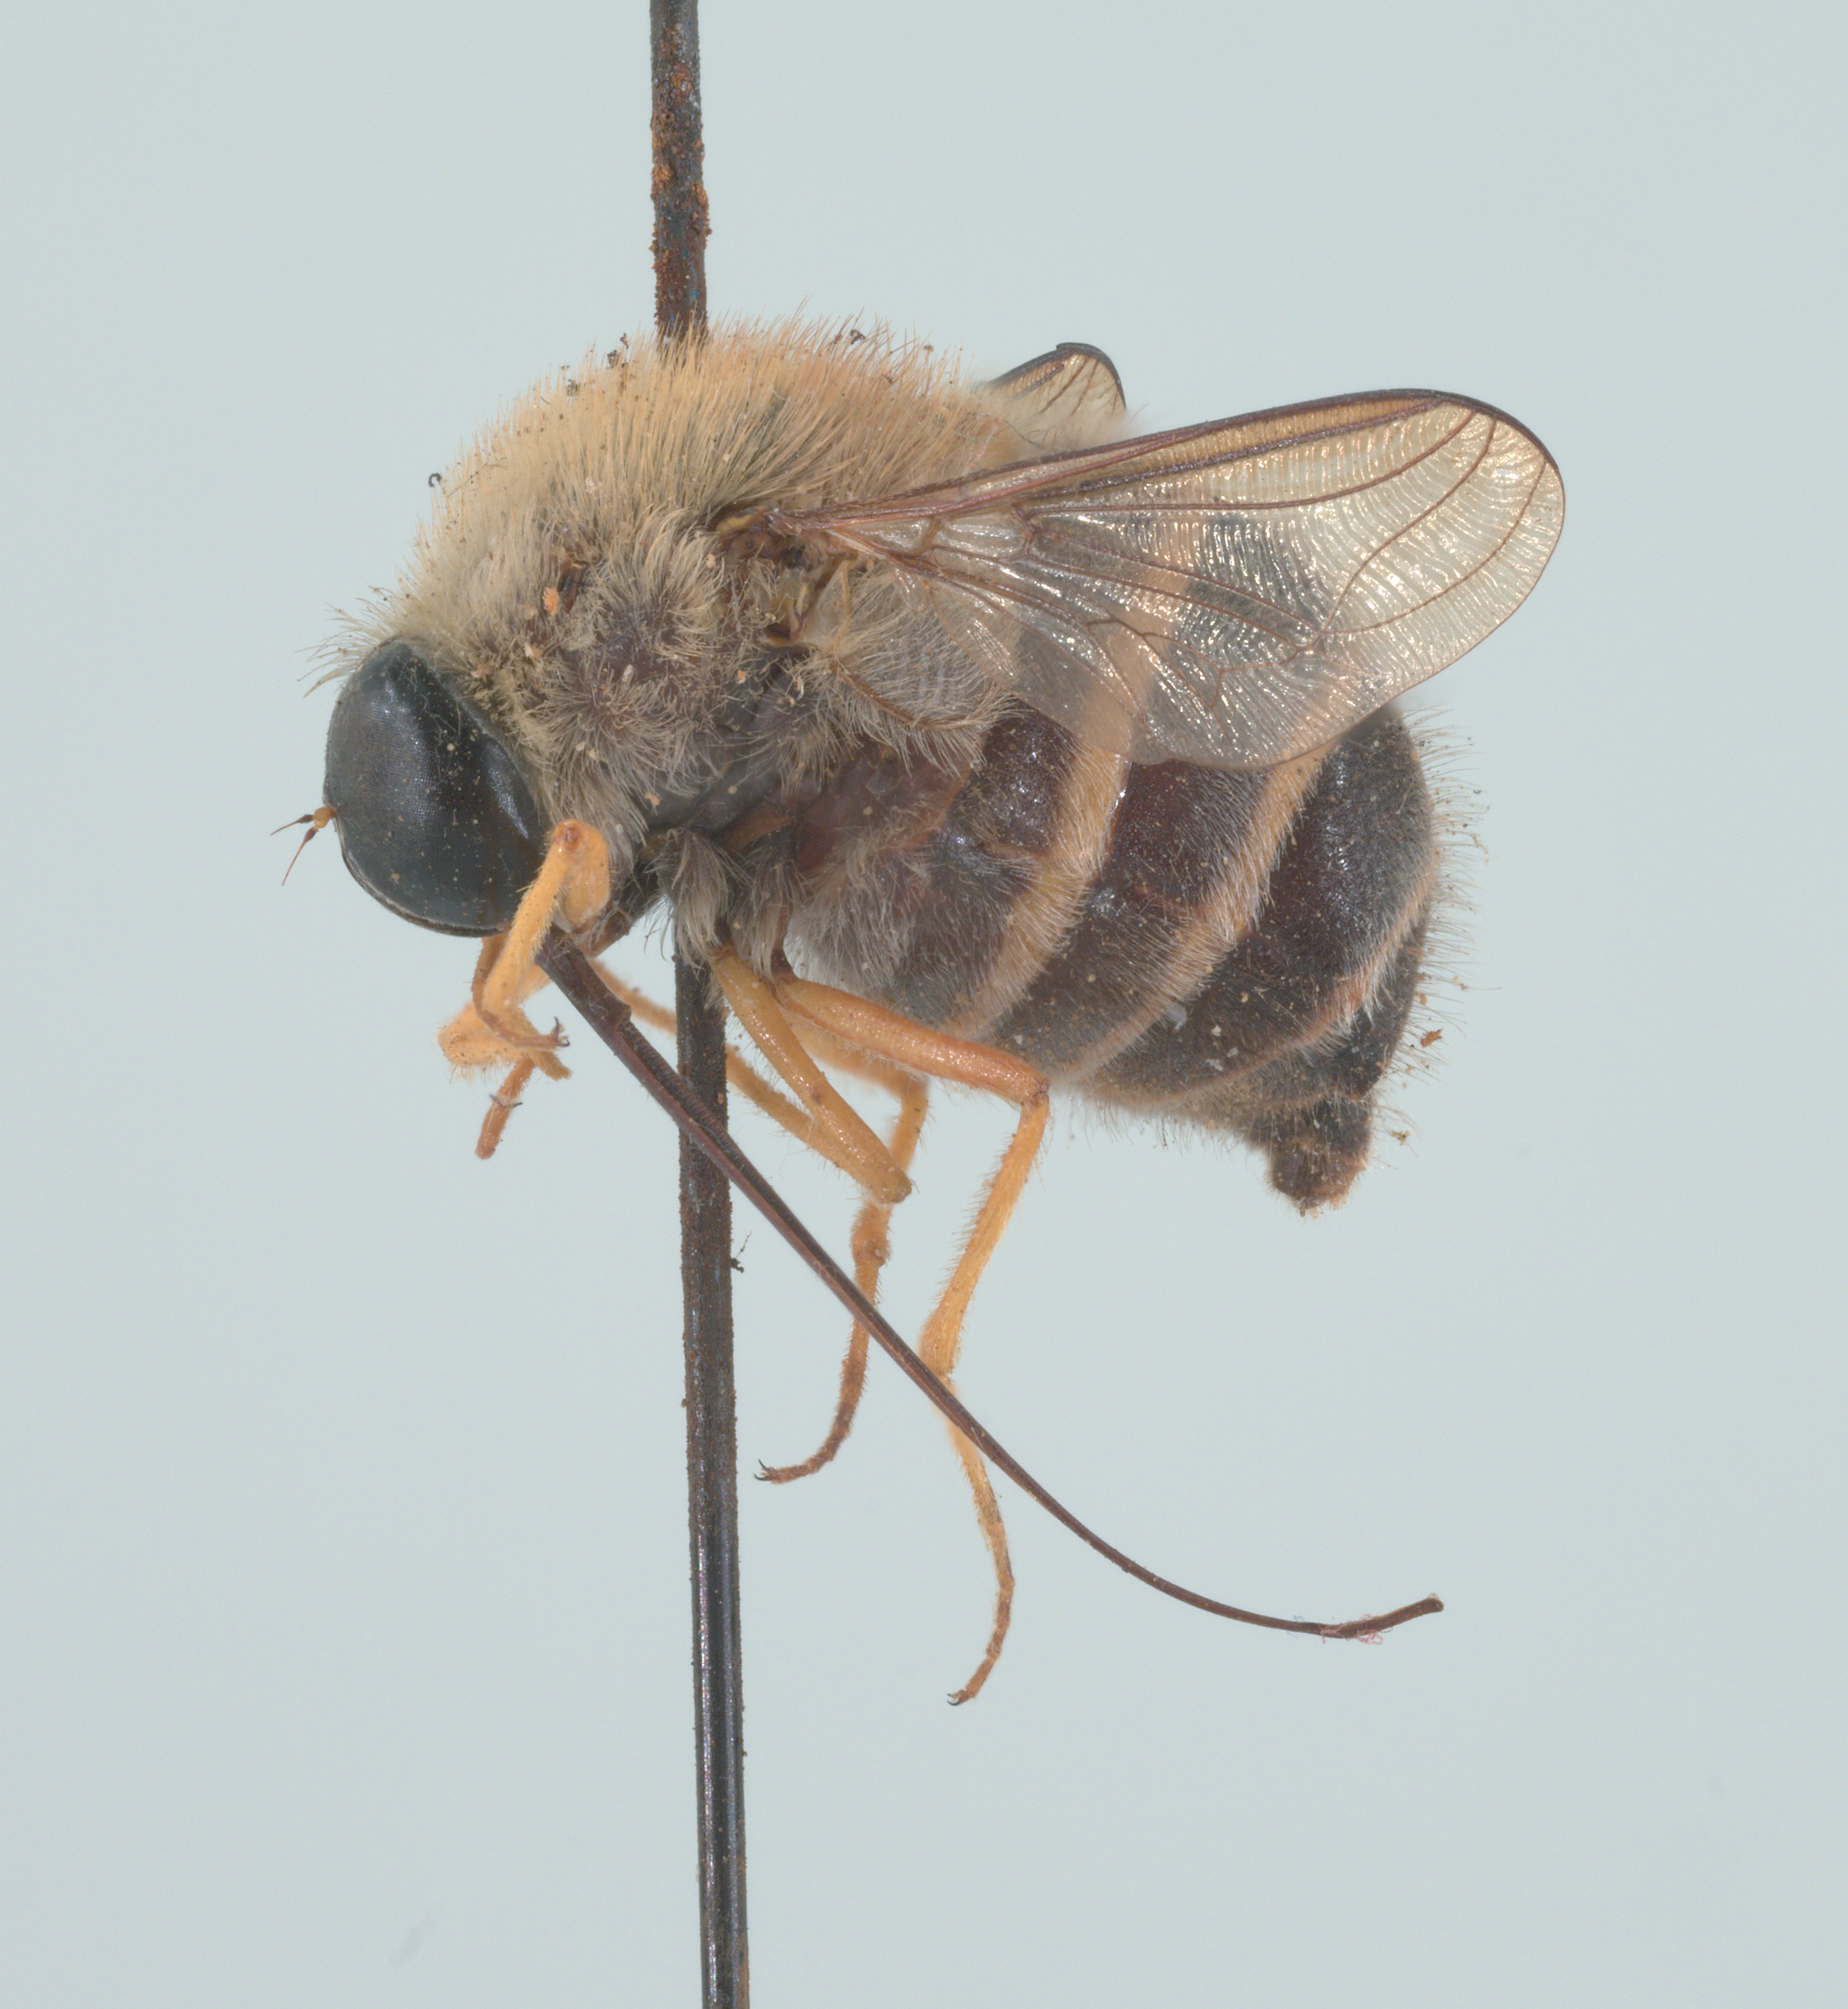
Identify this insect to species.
Psilodera confusa
